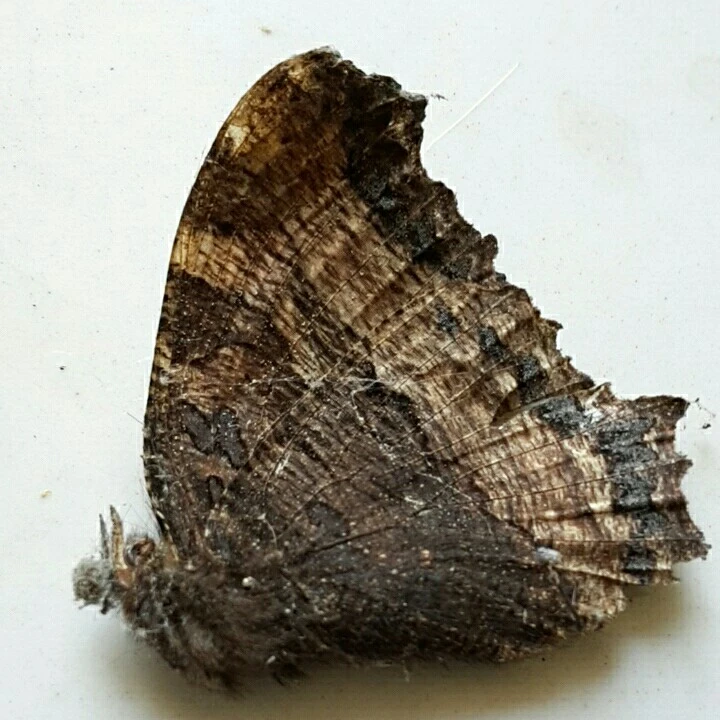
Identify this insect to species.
Aglais io
